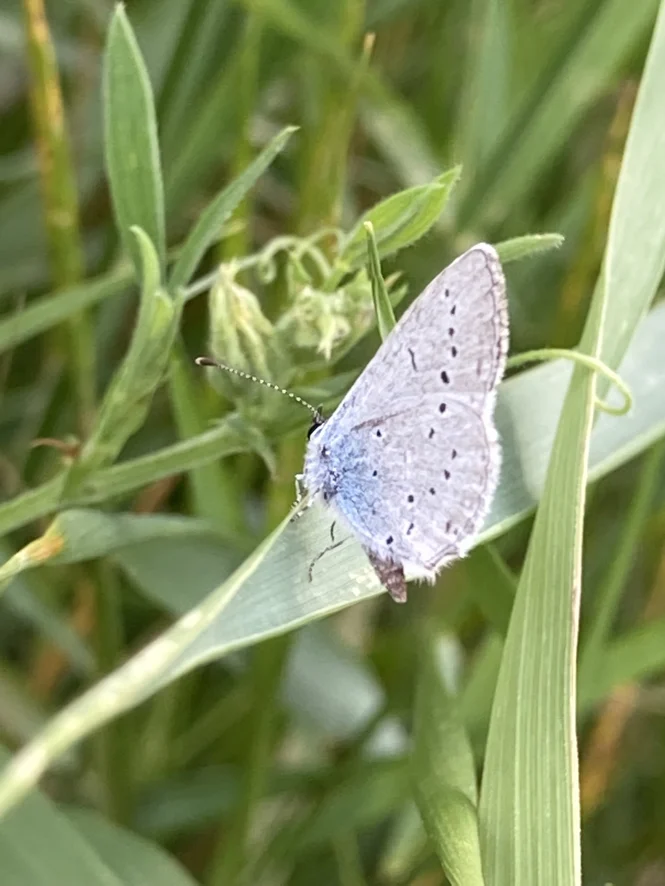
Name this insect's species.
Cupido decolorata (also Elkalyce decolorata)
